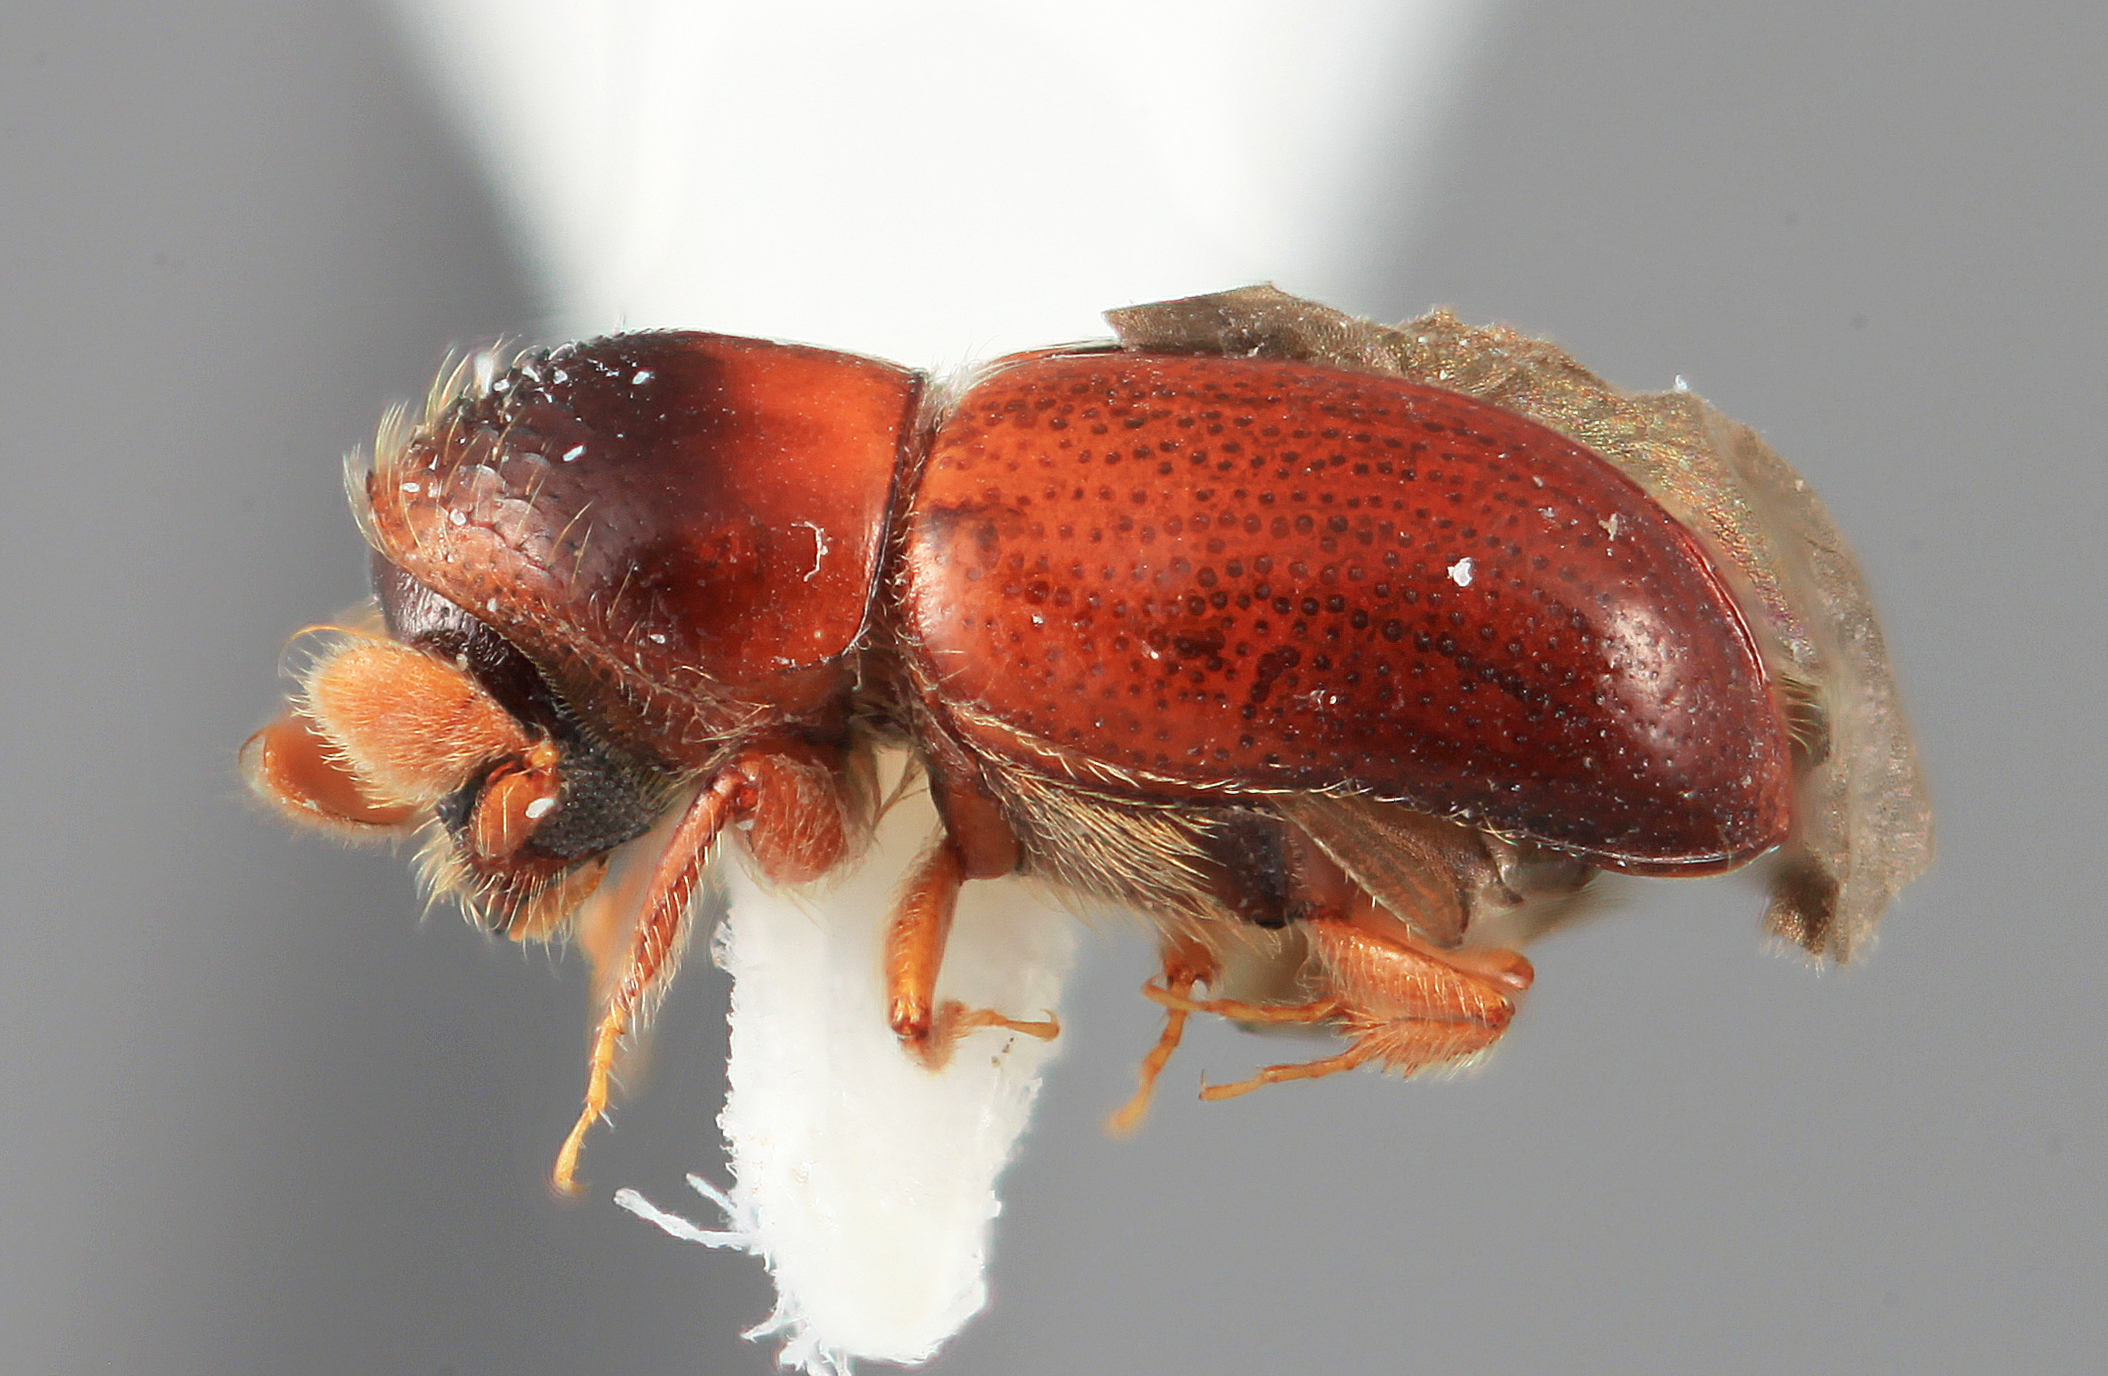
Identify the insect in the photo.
Corthyloxiphus punctatus
